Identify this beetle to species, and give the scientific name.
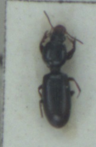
Dyschirius politus
